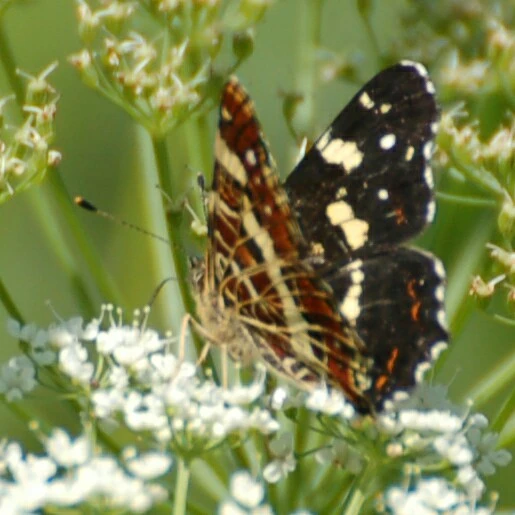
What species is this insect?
Araschnia levana
